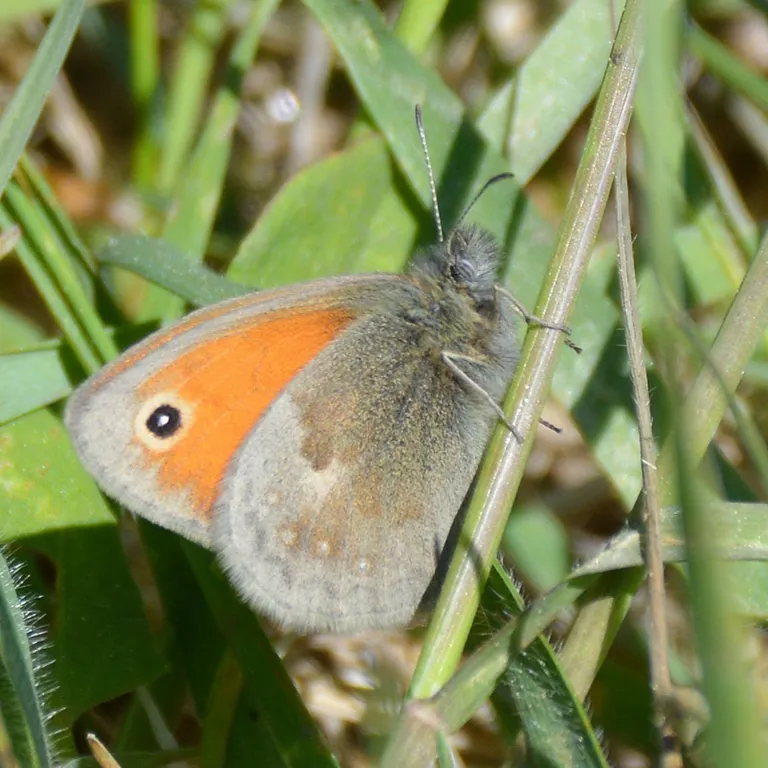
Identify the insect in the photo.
Coenonympha pamphilus
